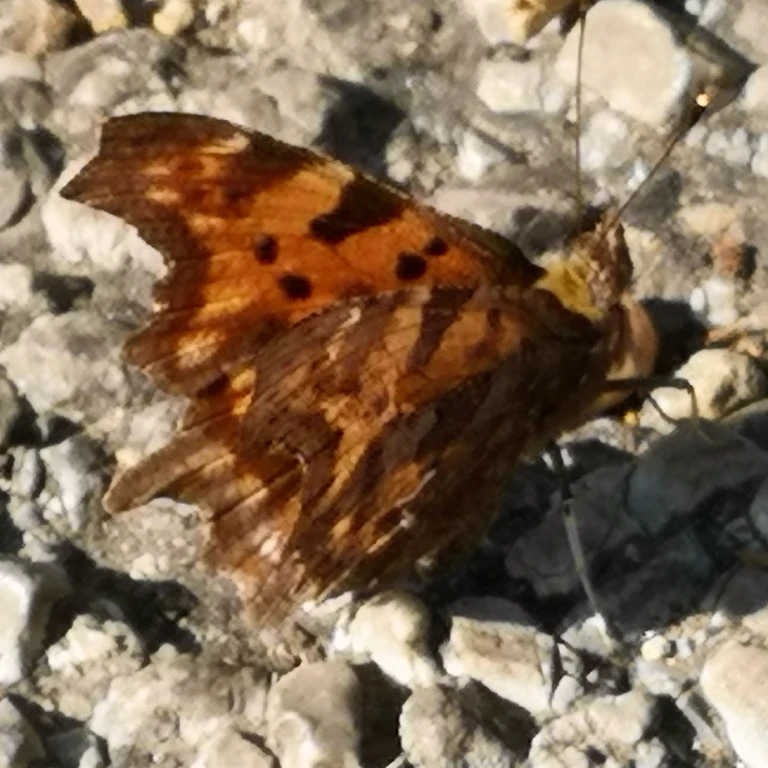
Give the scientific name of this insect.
Polygonia c-album
